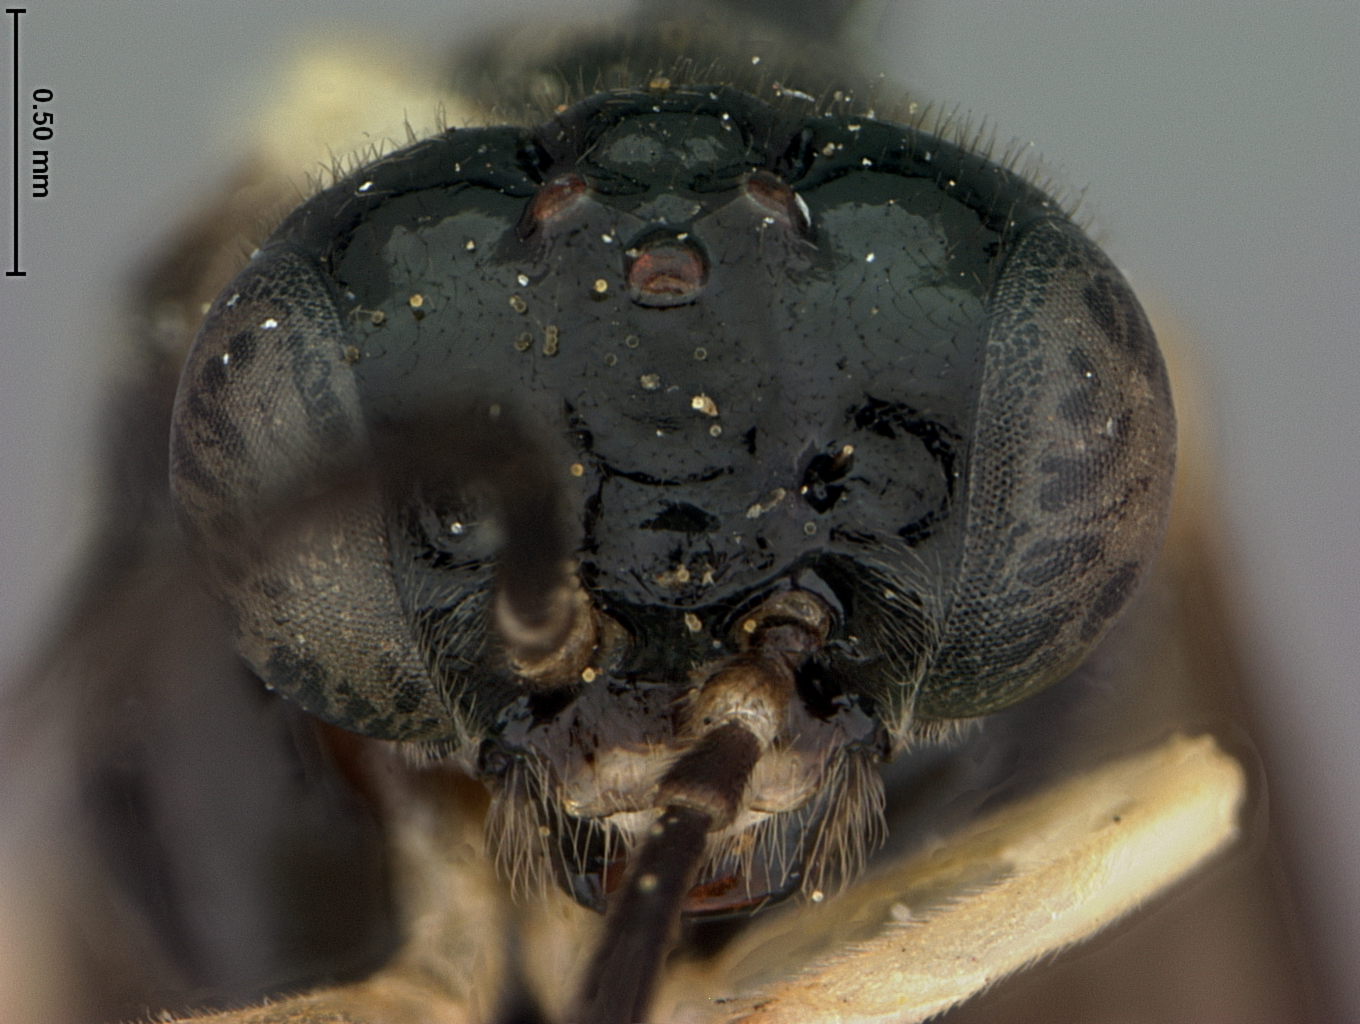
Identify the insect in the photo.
Aneugmenis nigritarsis
